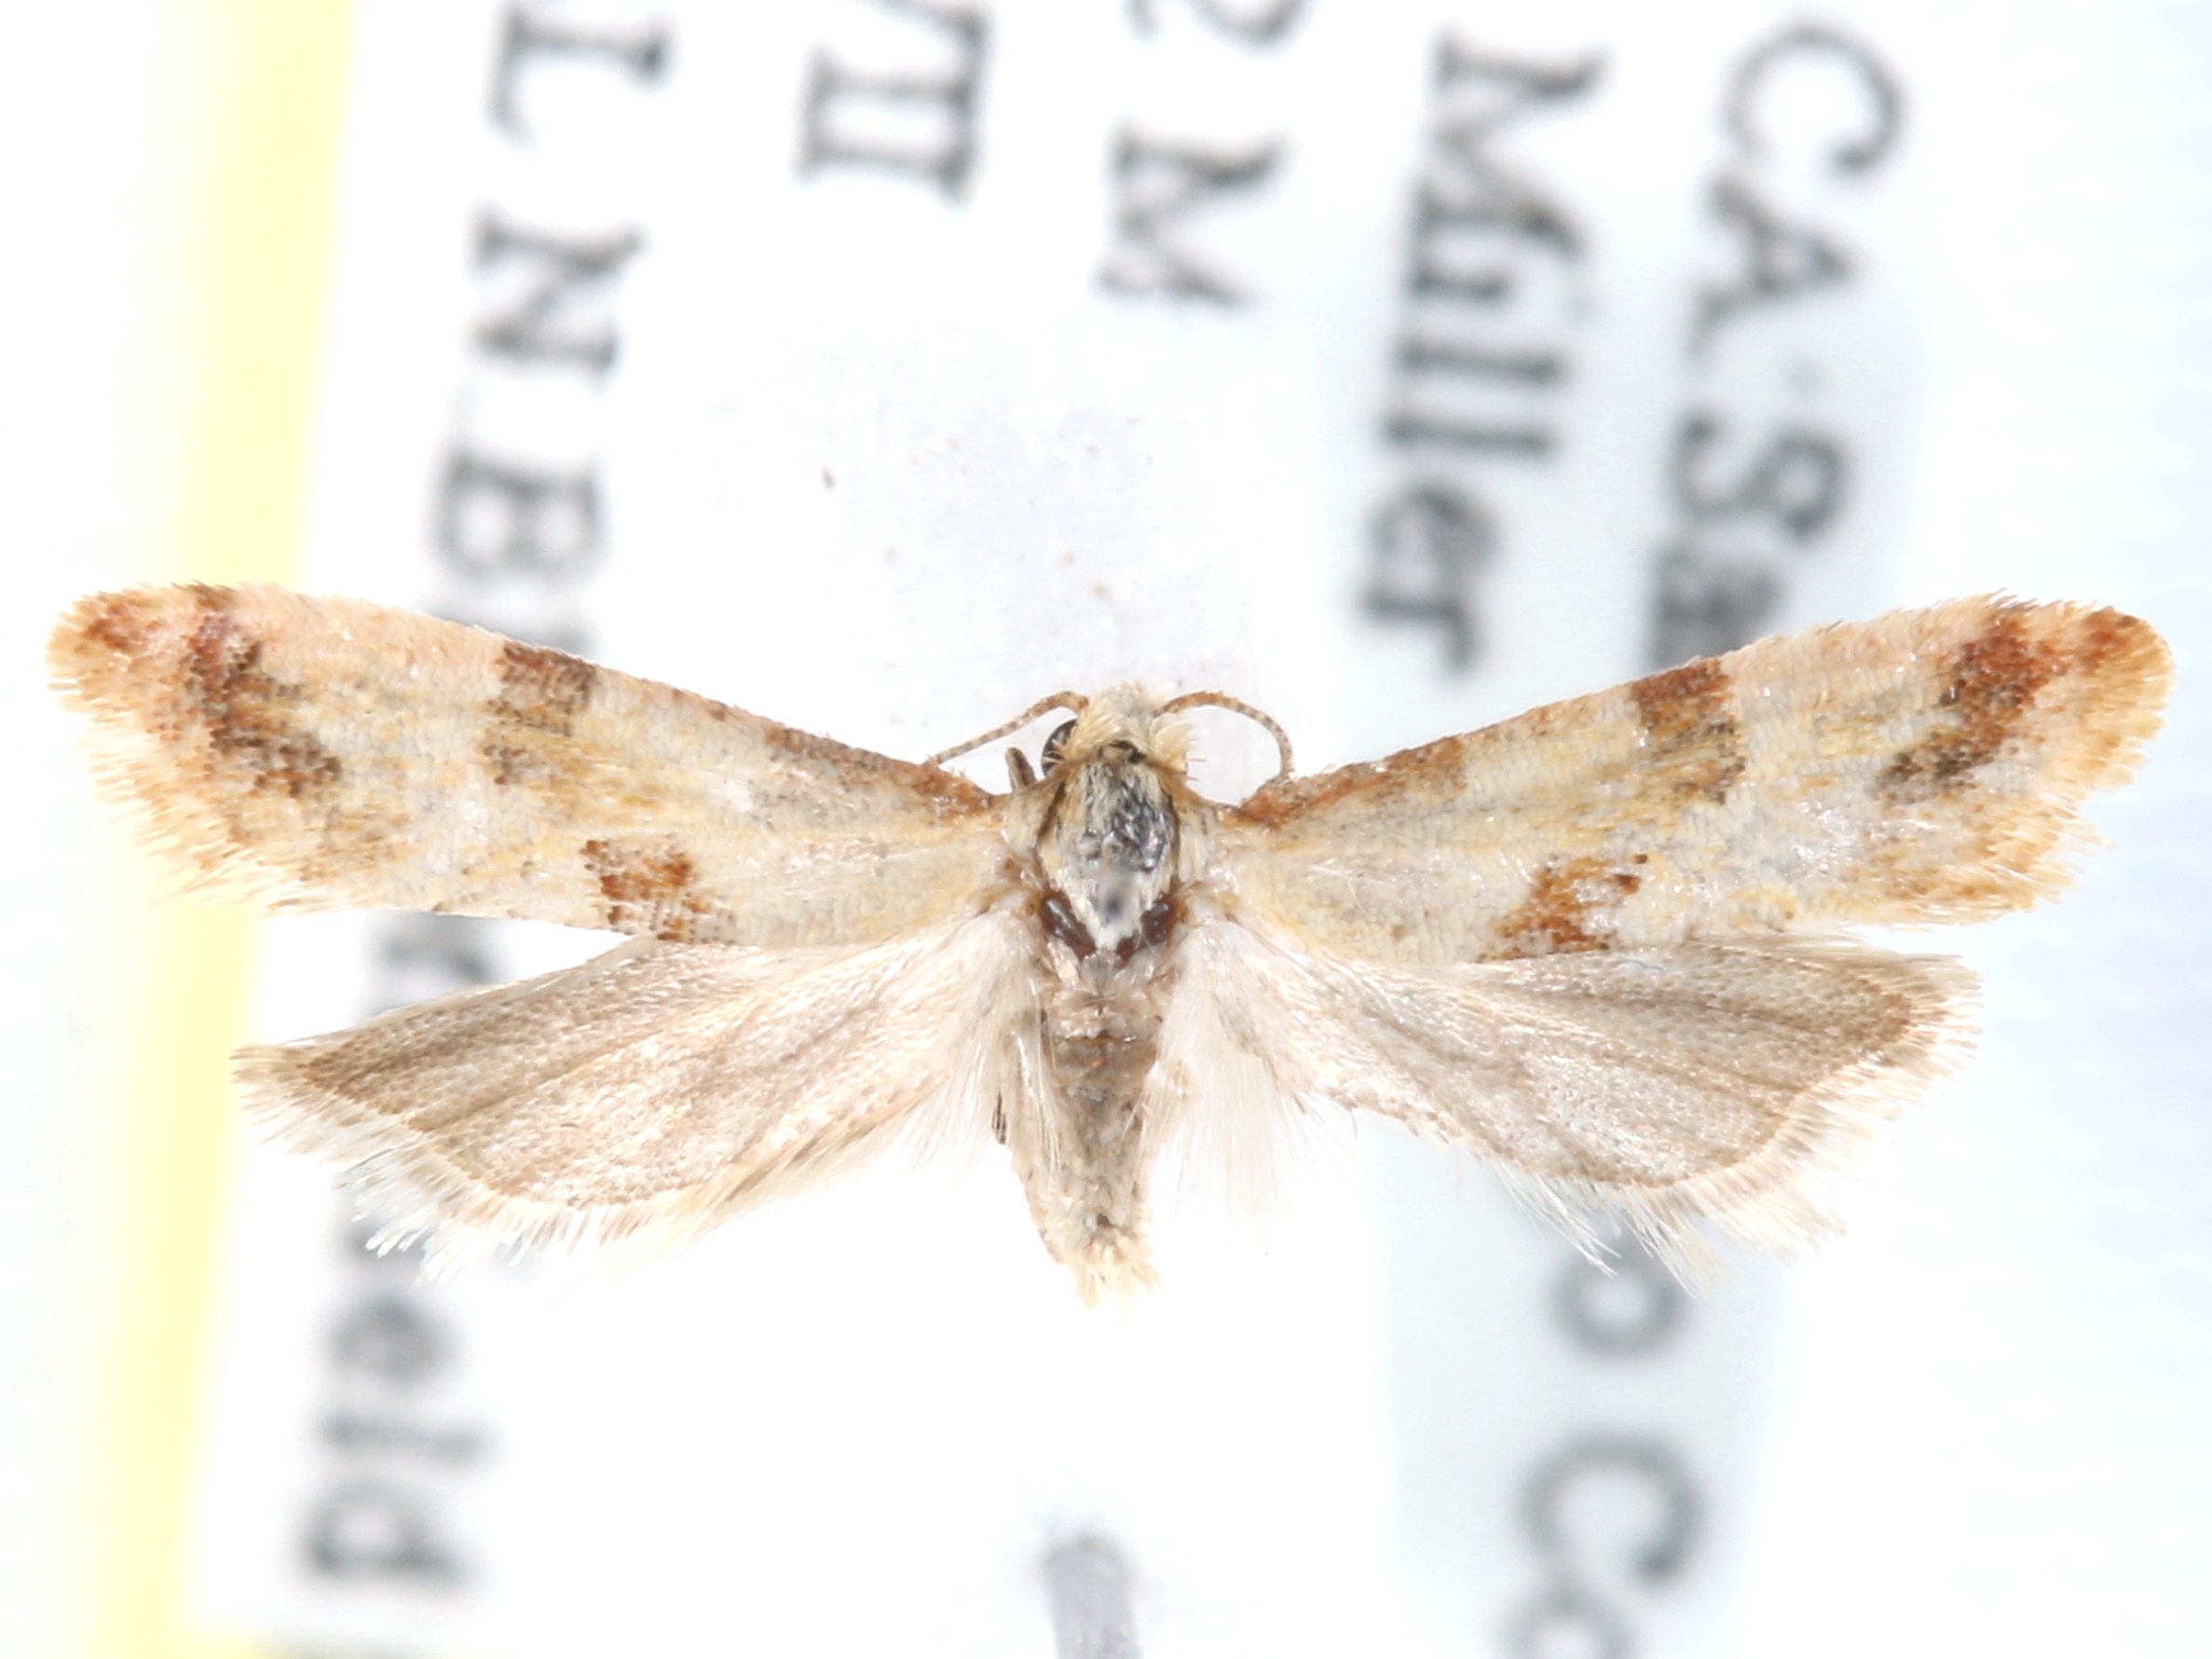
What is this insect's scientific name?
Cochylis parallelana
